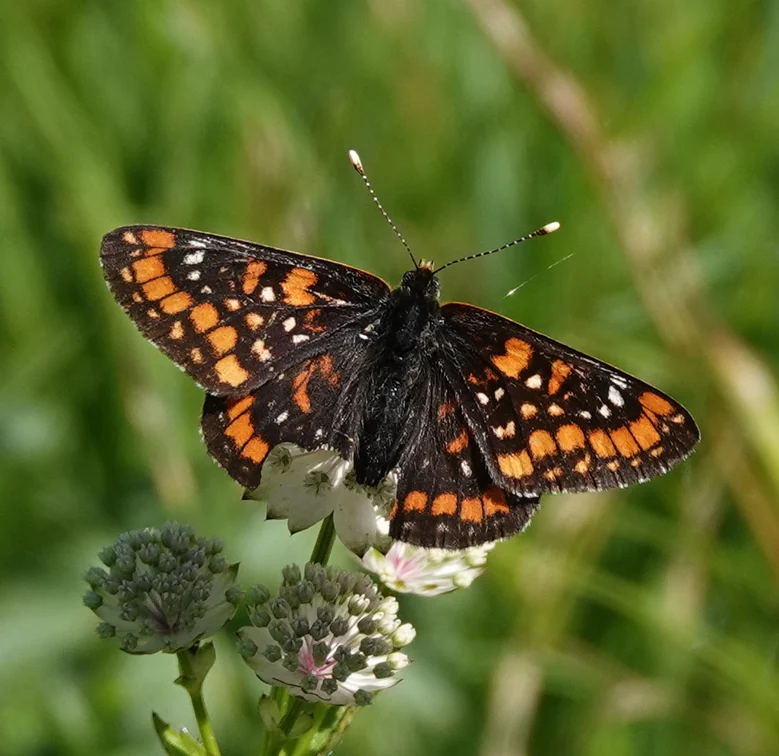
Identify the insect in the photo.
Euphydryas maturna
